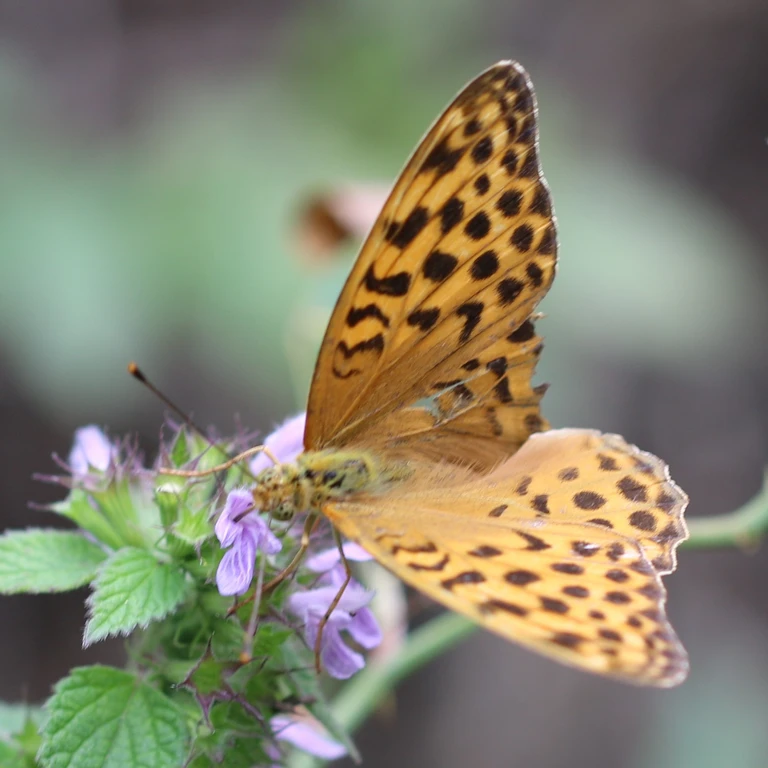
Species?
Argynnis paphia
